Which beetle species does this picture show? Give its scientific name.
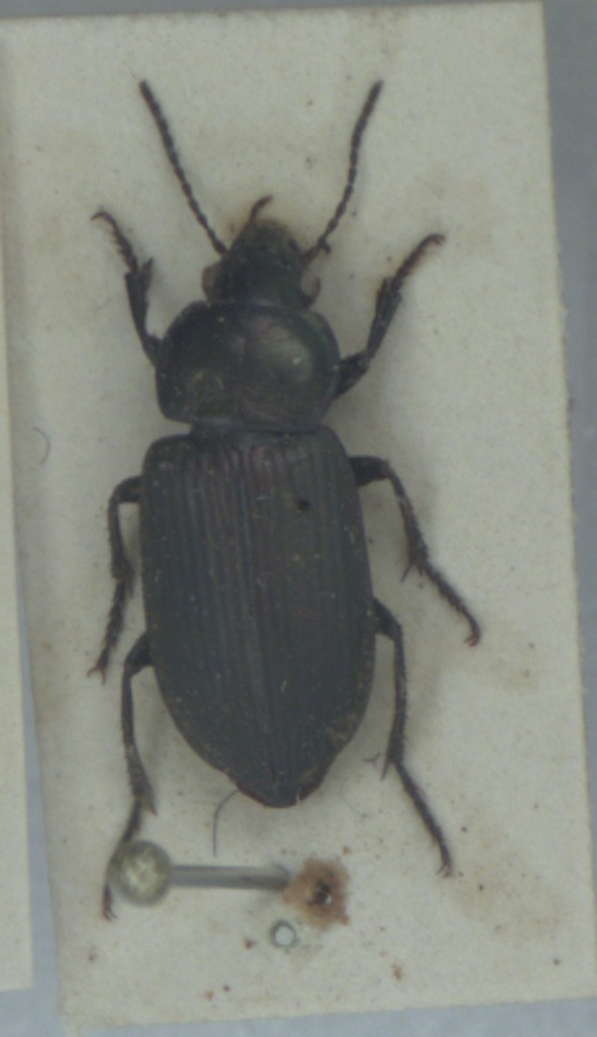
Anisodactylus poeciloides
